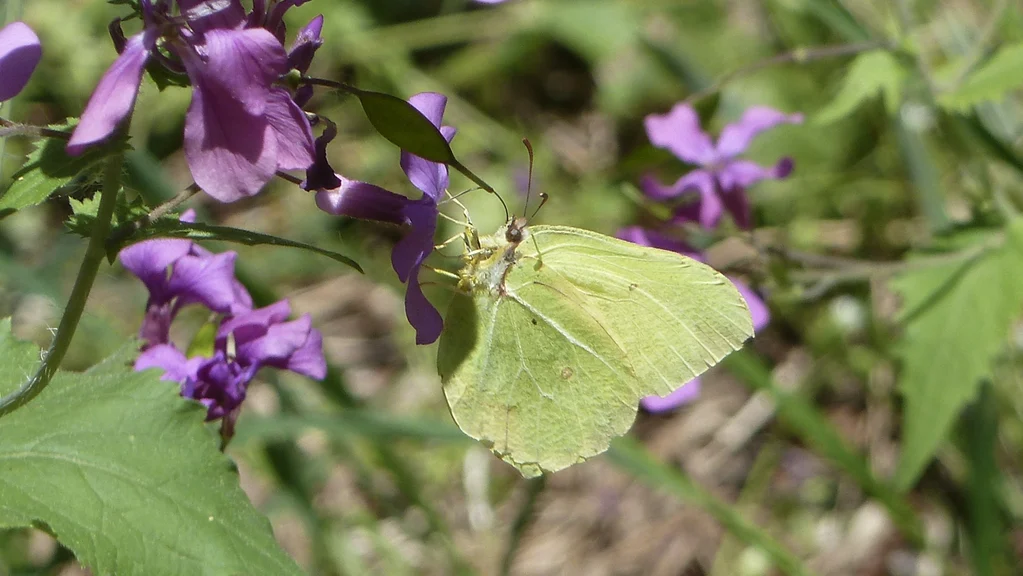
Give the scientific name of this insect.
Gonepteryx rhamni
